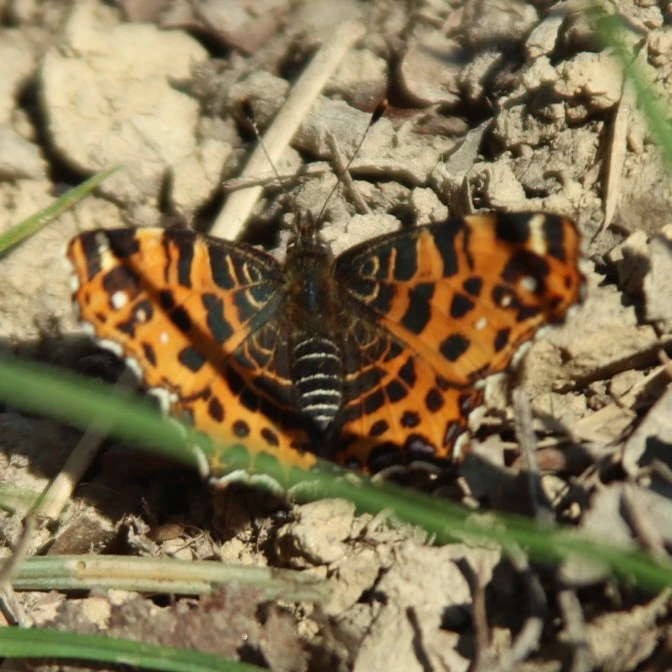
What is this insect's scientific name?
Araschnia levana
